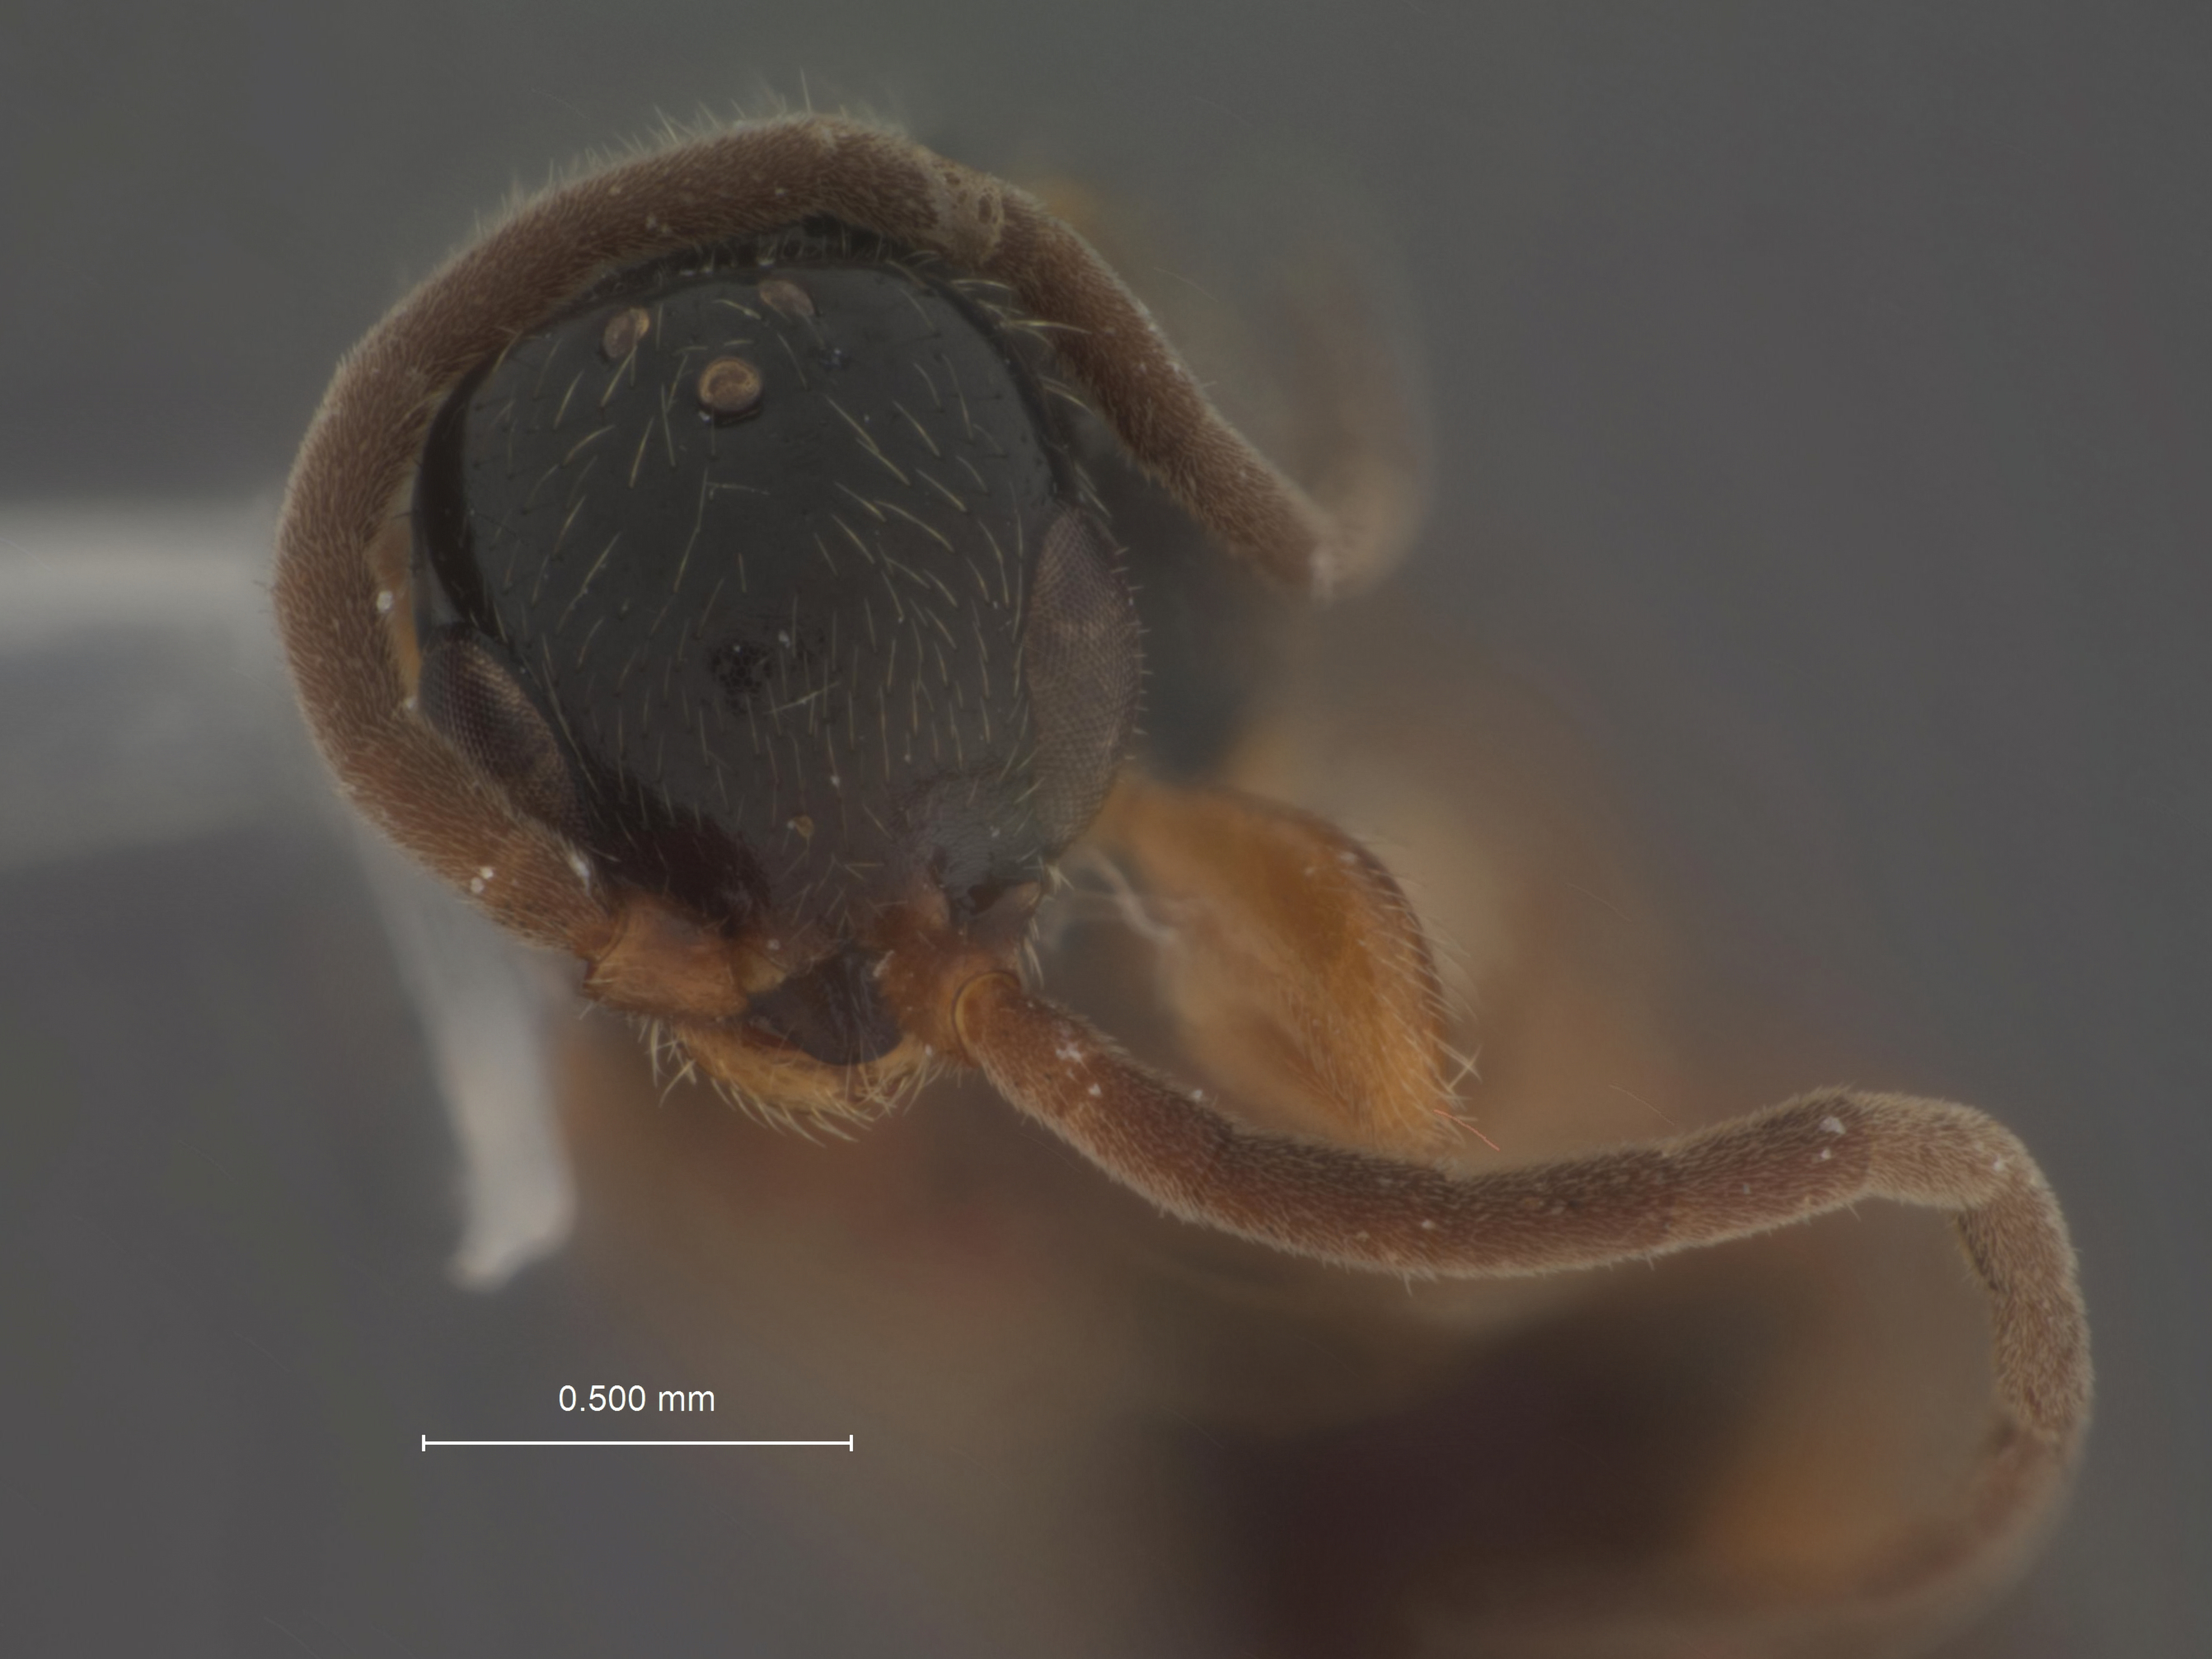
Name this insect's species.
Mesitius bifoveolatus
